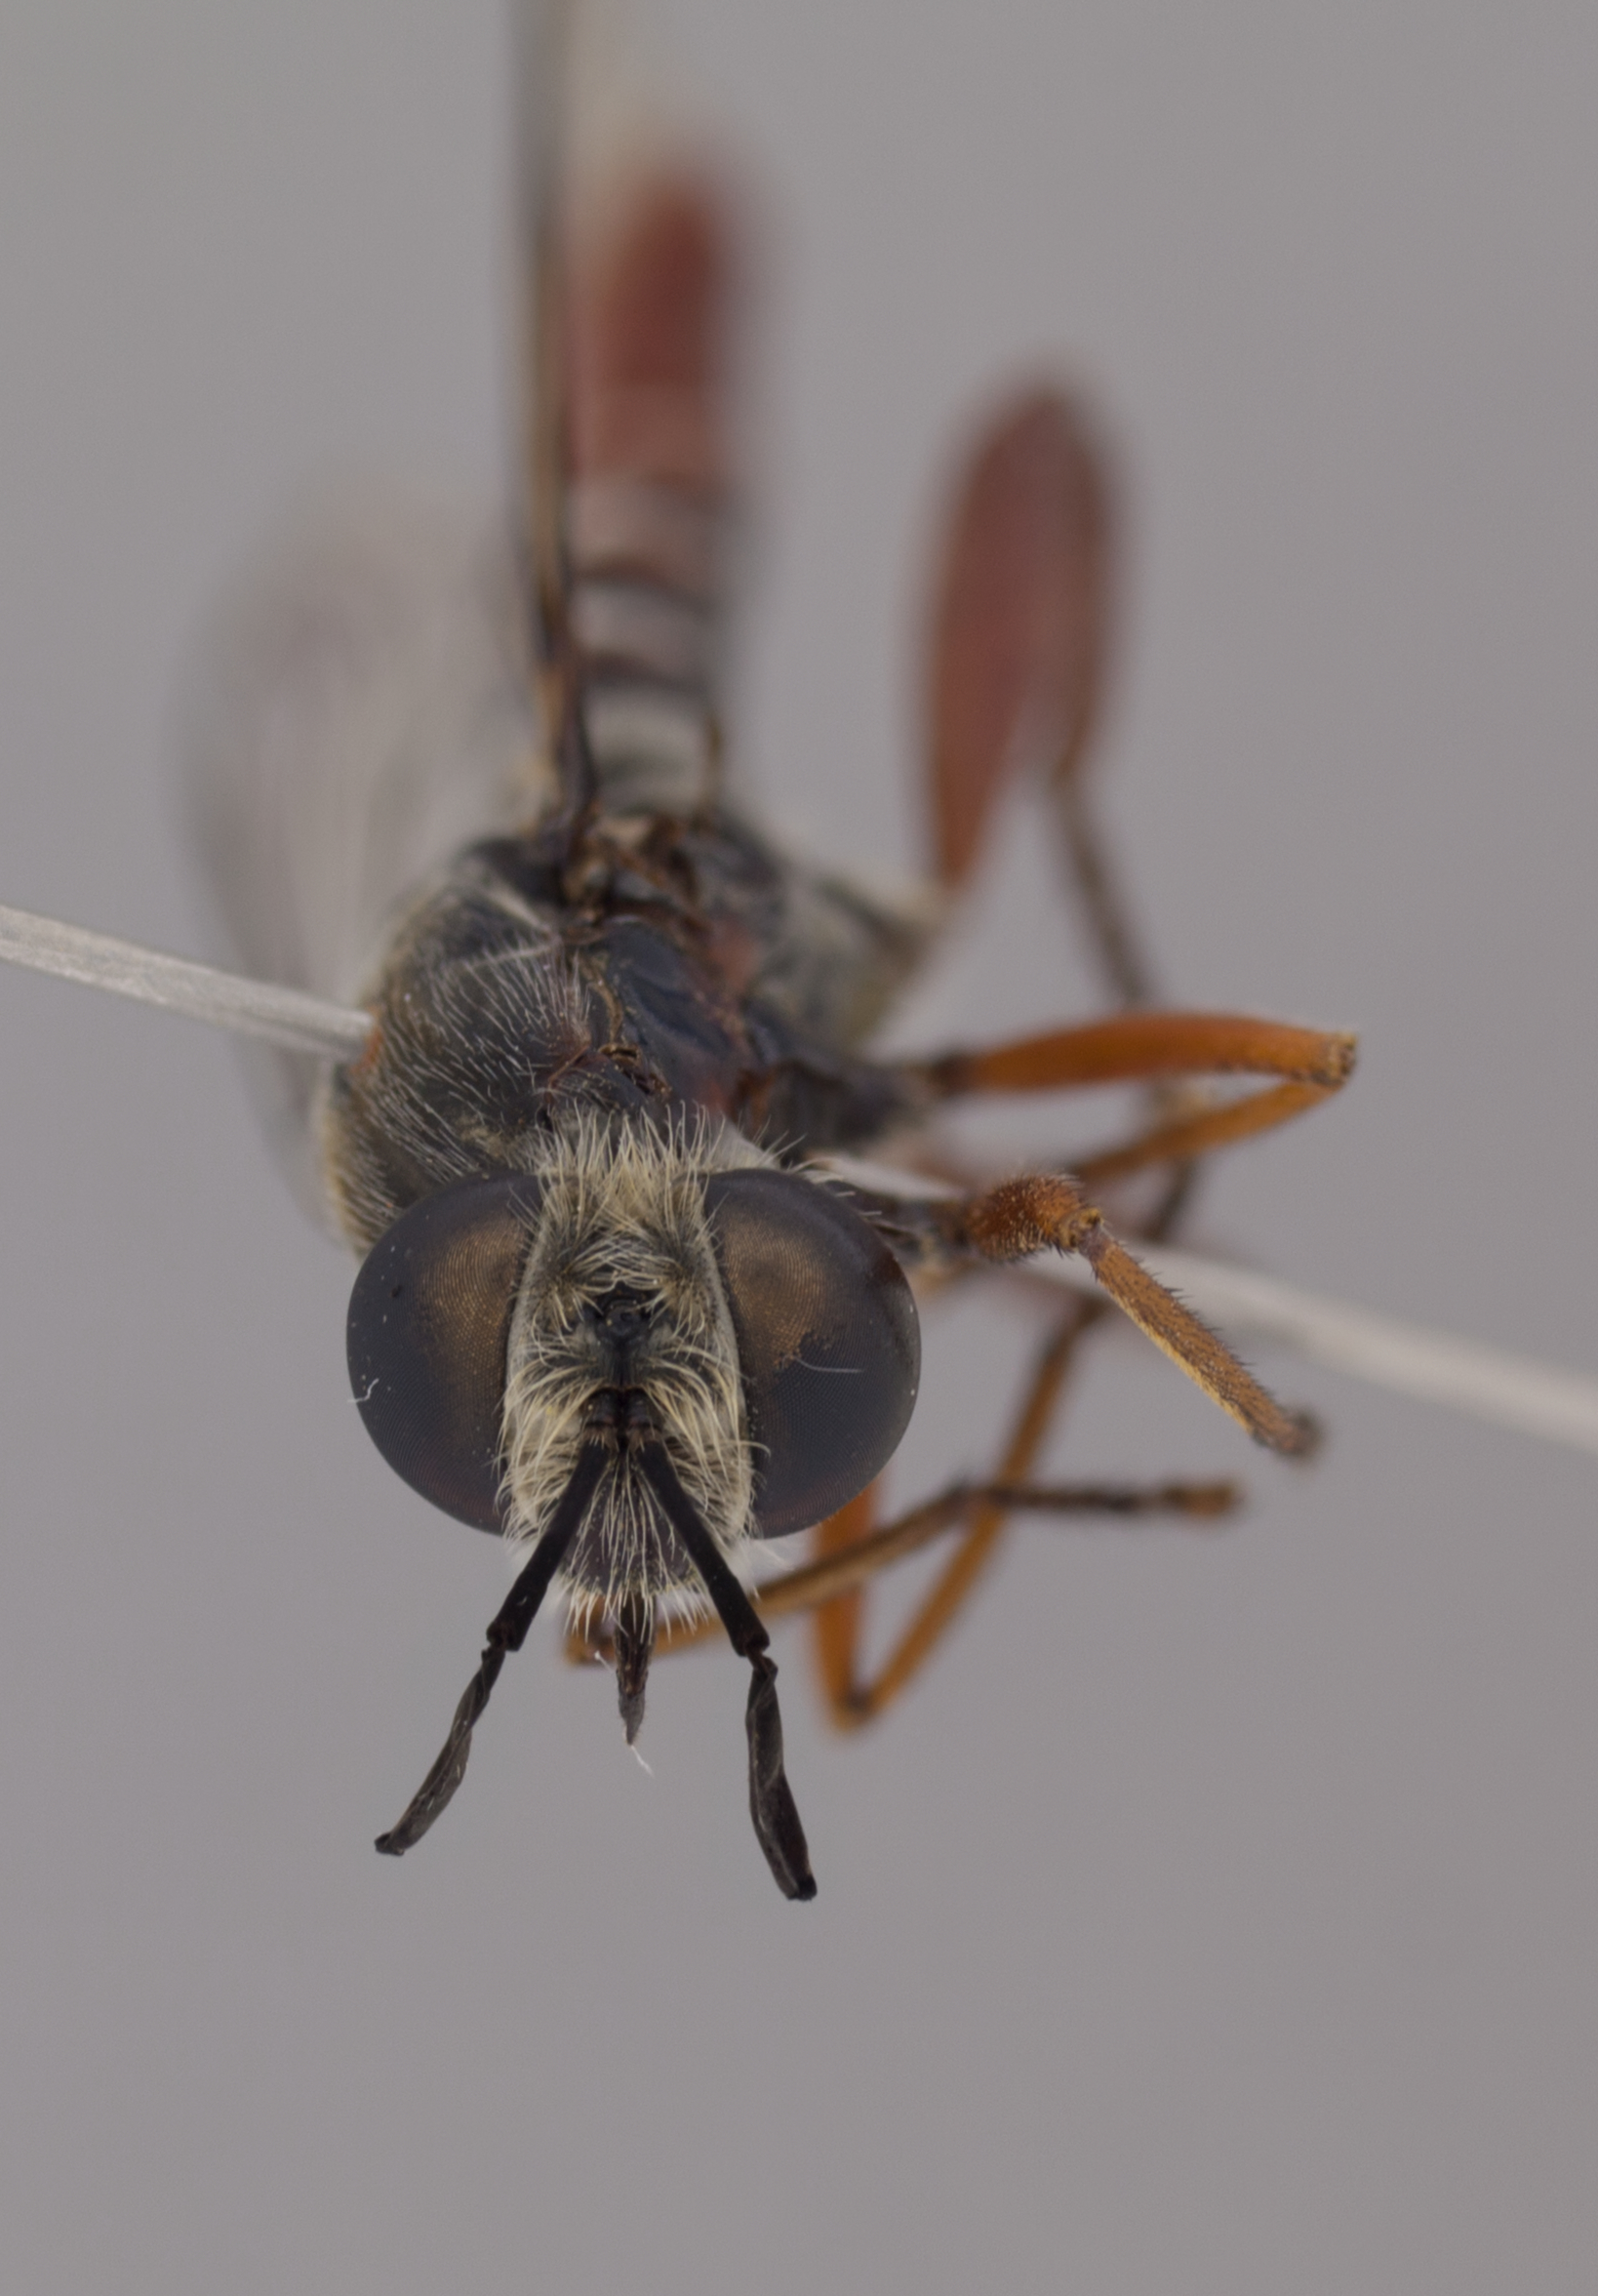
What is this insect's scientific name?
Miltinus stenogaster
